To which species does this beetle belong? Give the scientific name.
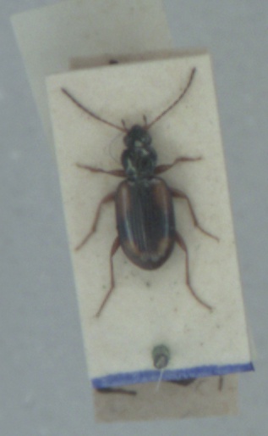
Bembidion bualei
